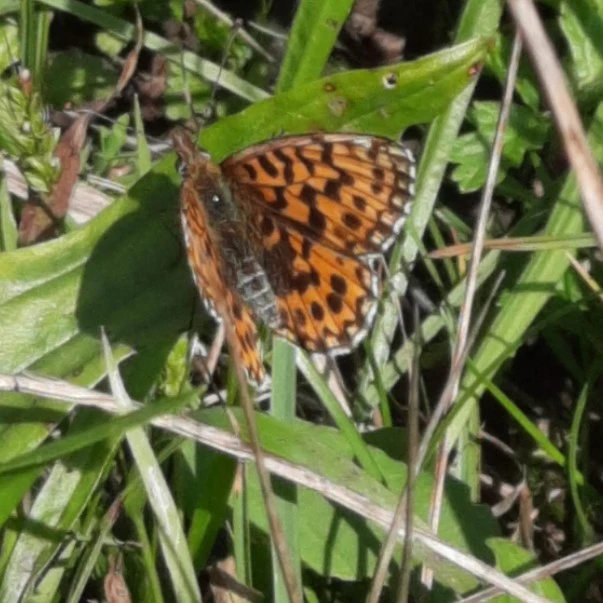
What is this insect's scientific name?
Boloria dia
